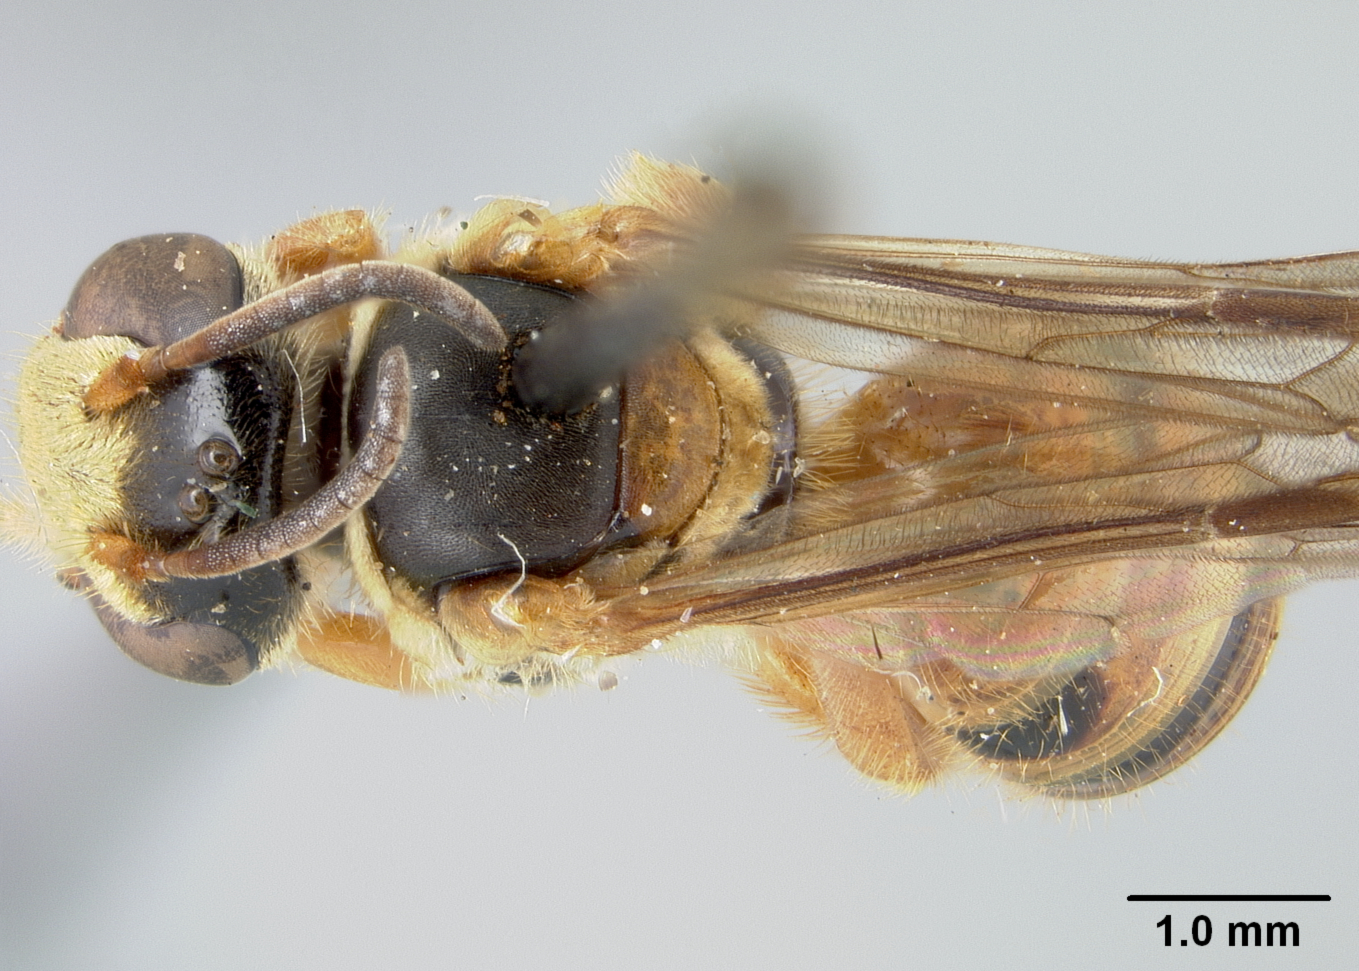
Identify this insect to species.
Nomia bantarica
